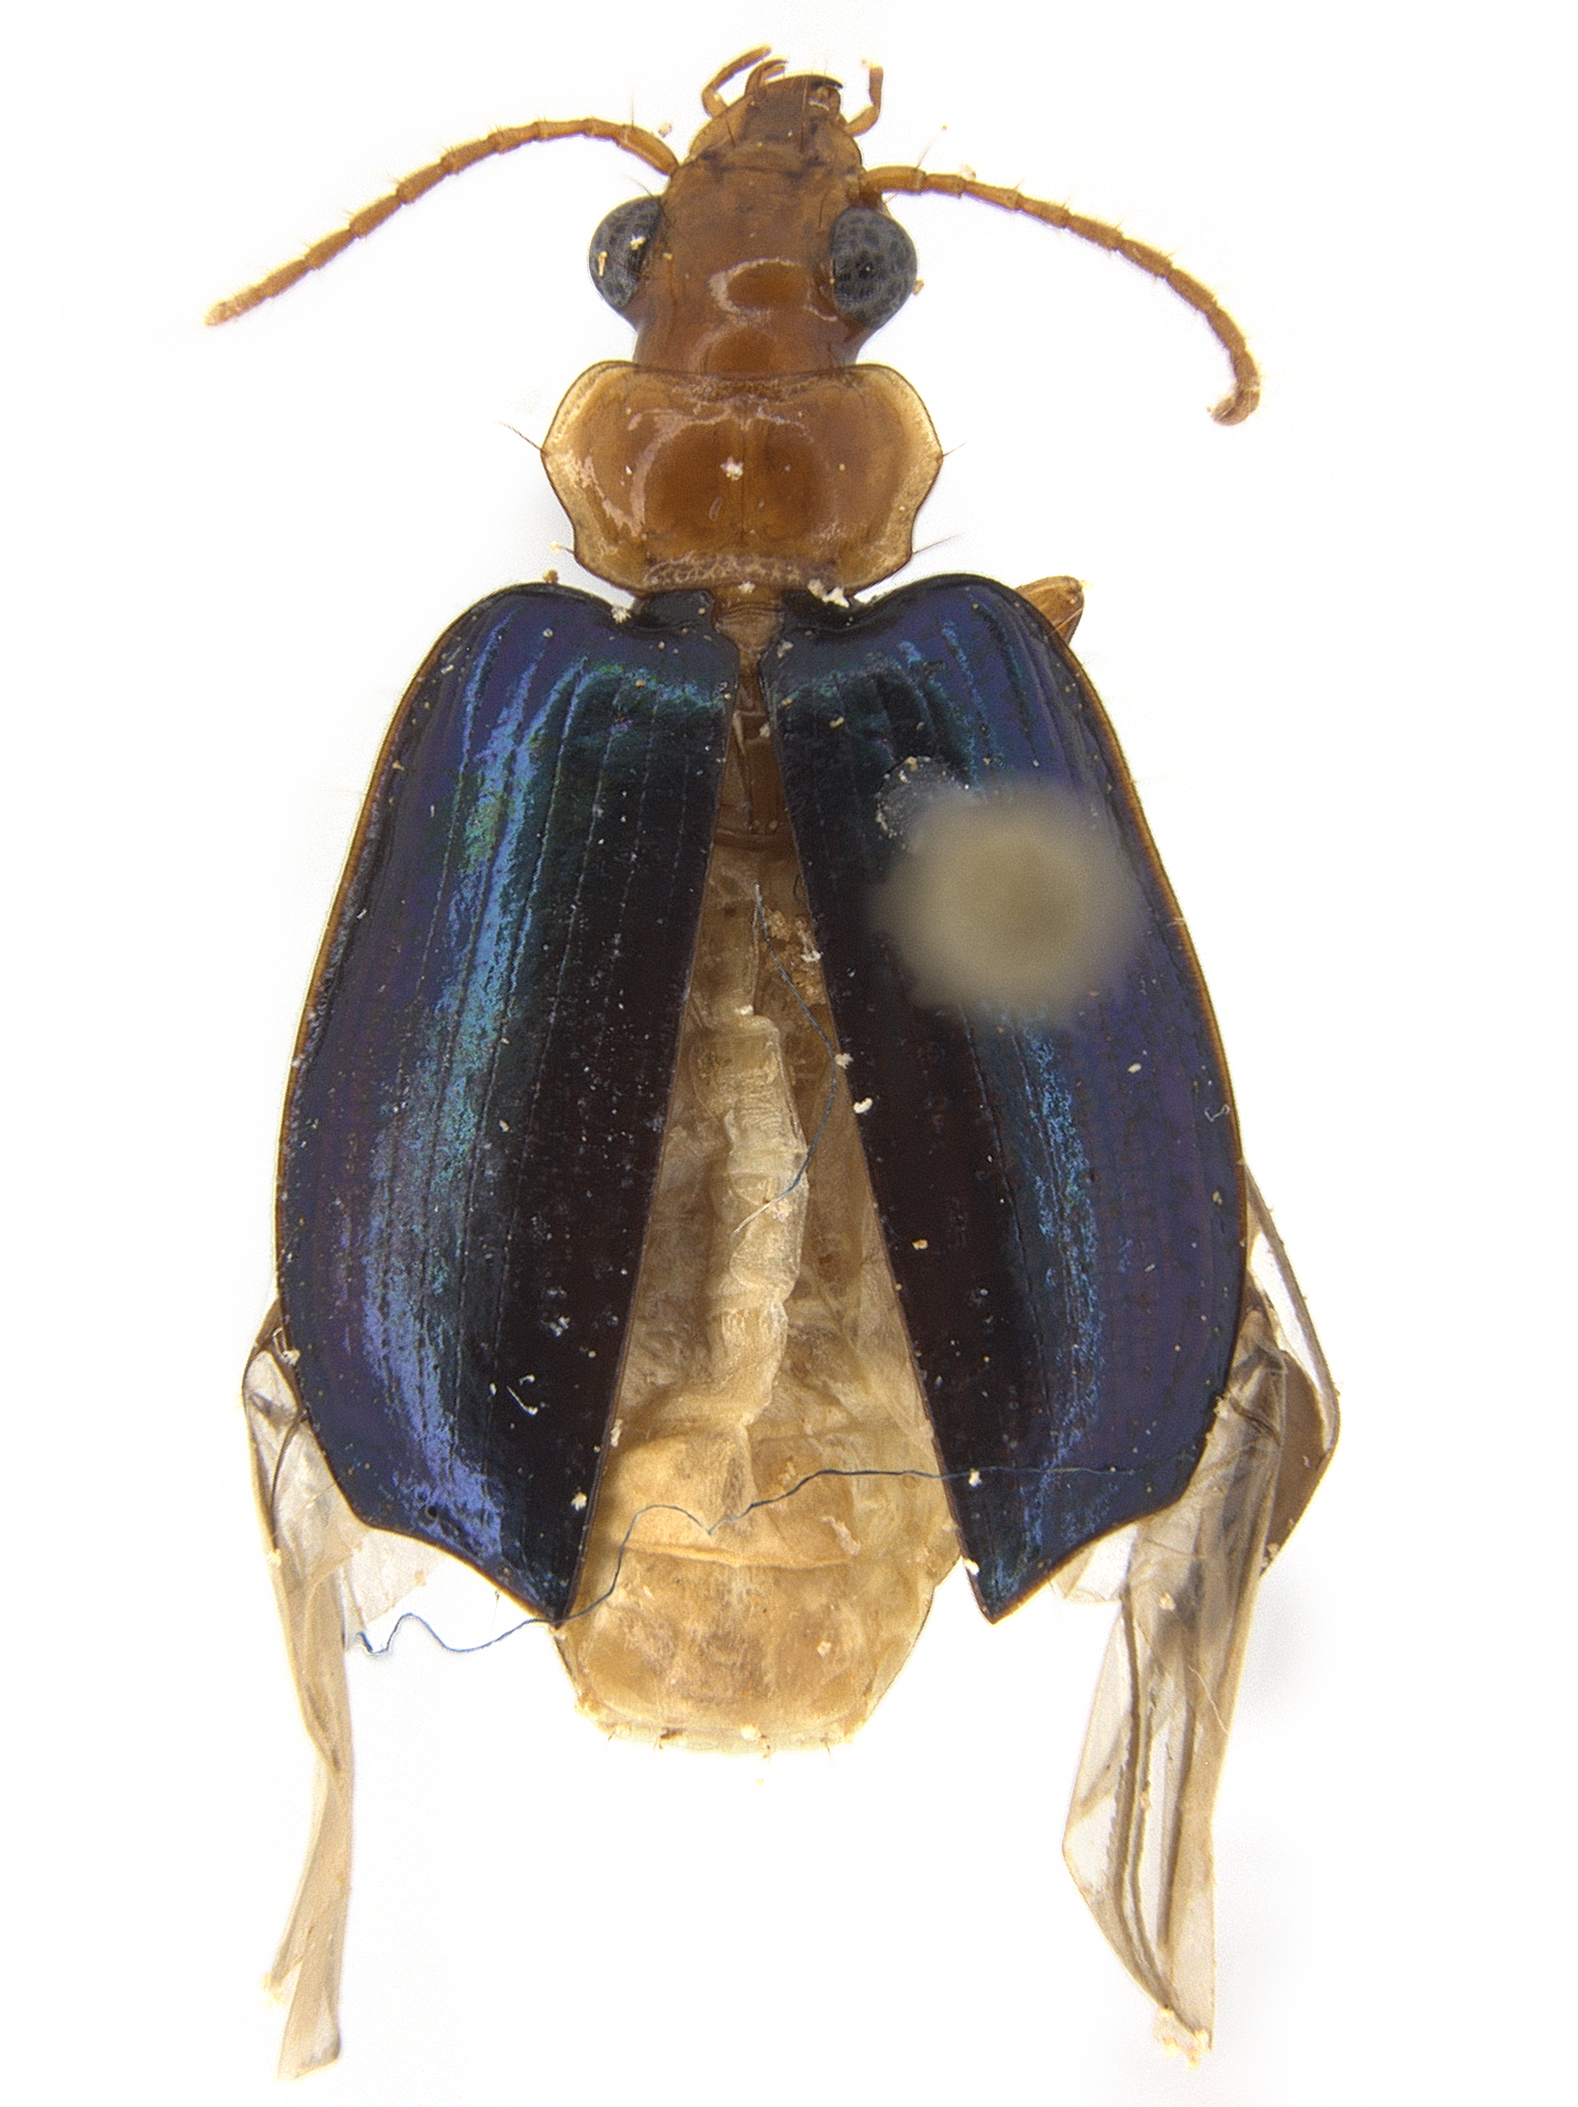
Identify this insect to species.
Lelis rutila
